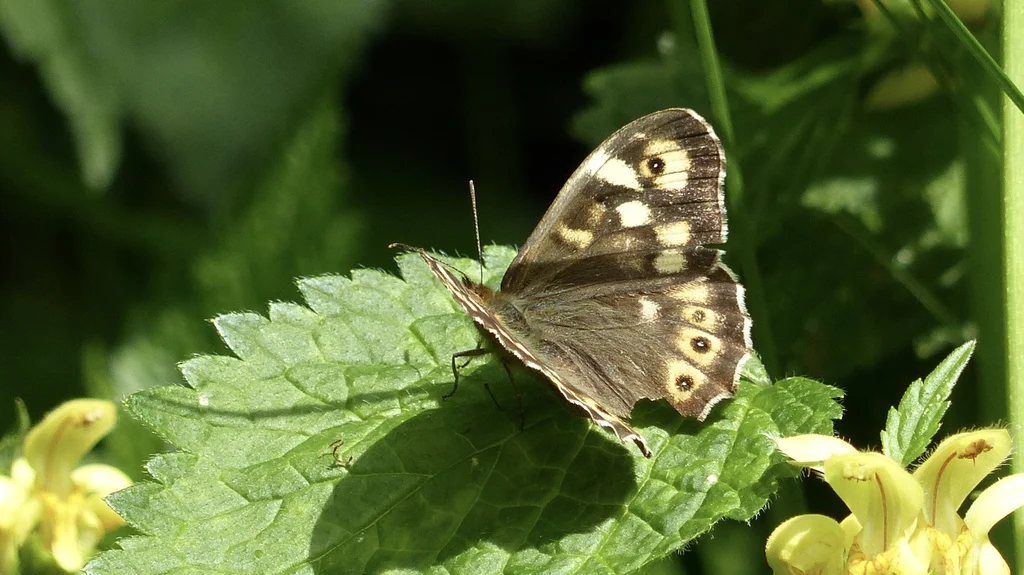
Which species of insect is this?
Pararge aegeria
